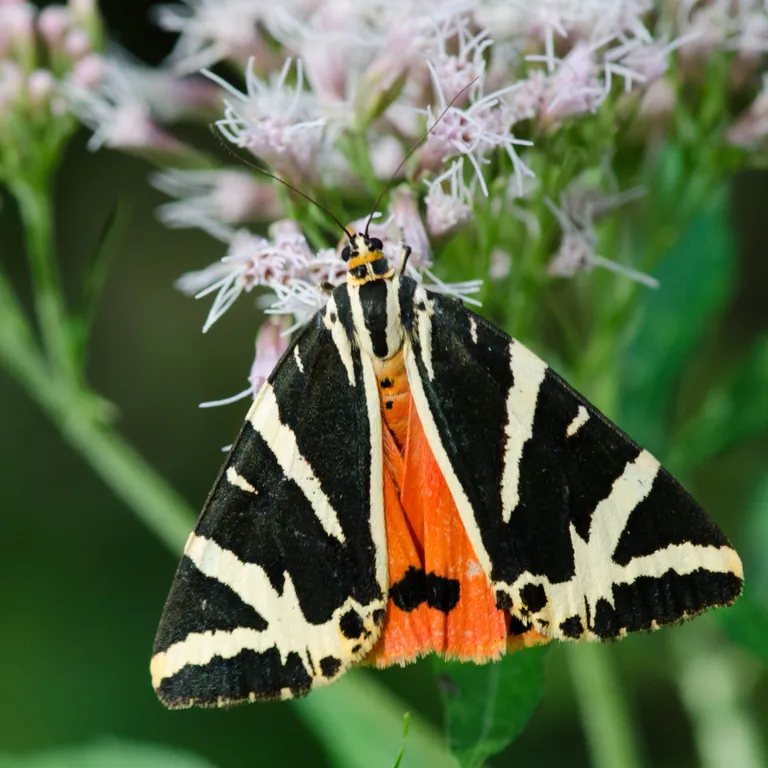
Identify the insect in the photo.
Euplagia quadripunctaria
